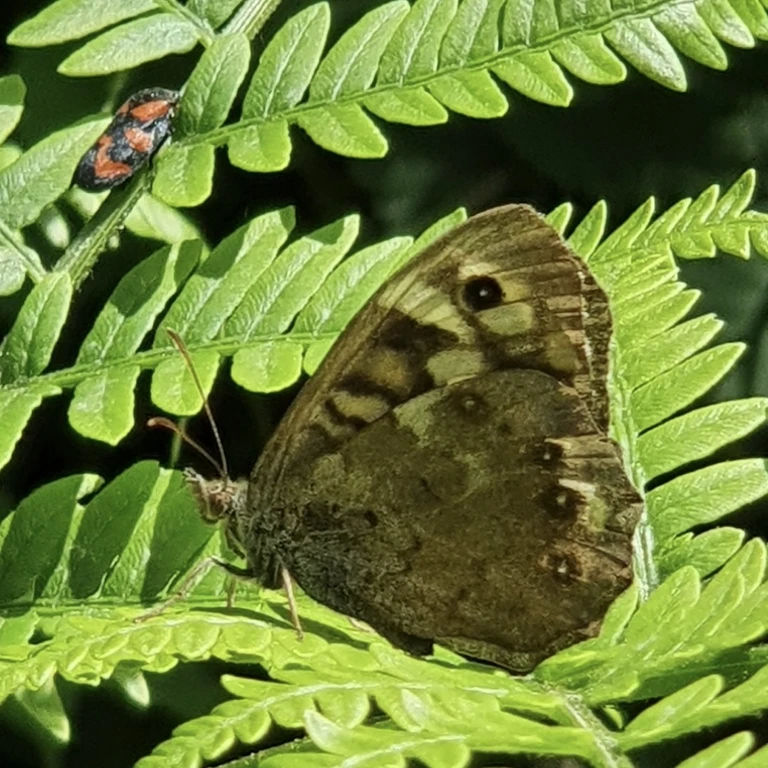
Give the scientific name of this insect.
Pararge aegeria
